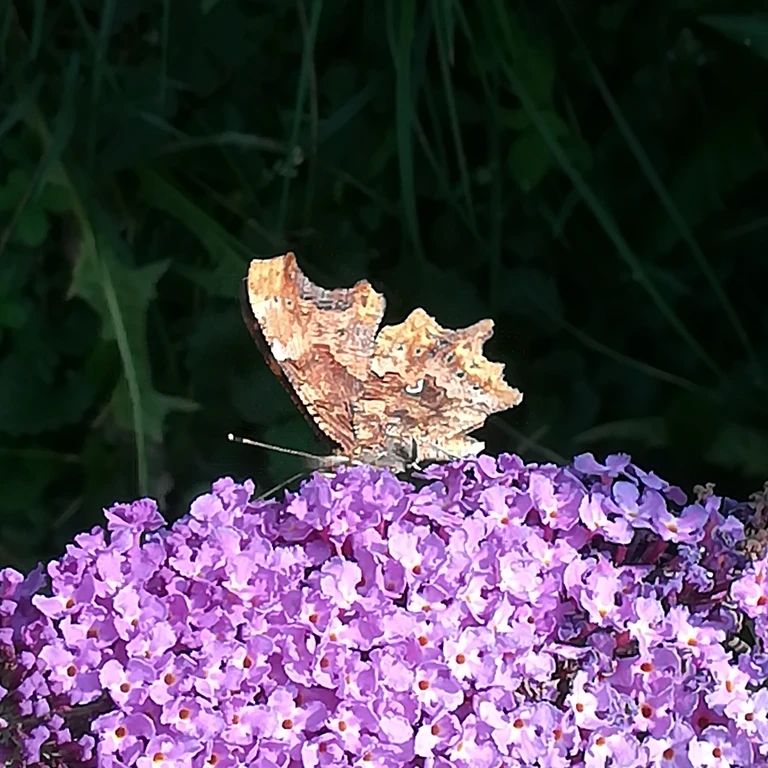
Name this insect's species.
Polygonia c-album
